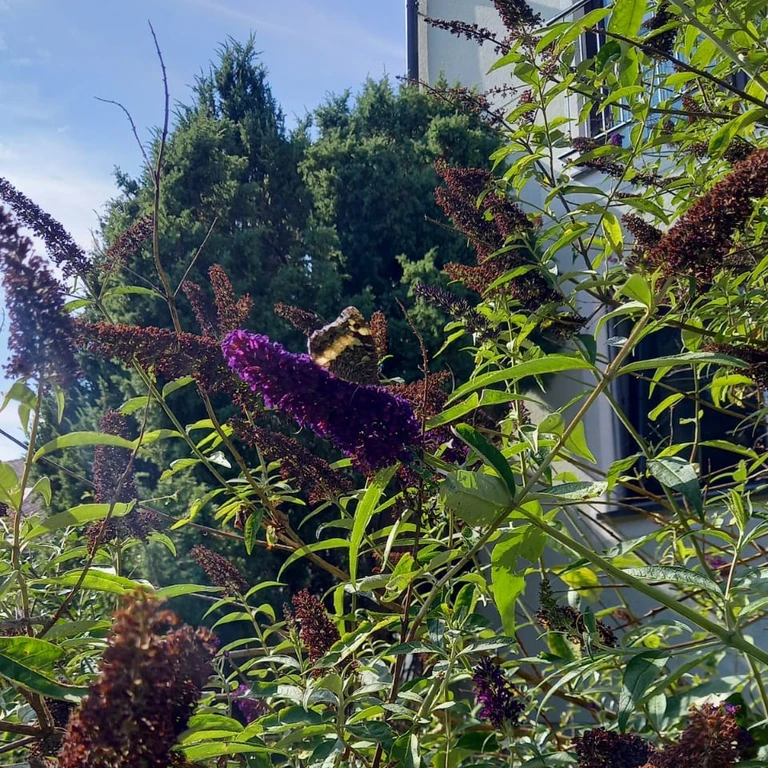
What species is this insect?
Brintesia circe
